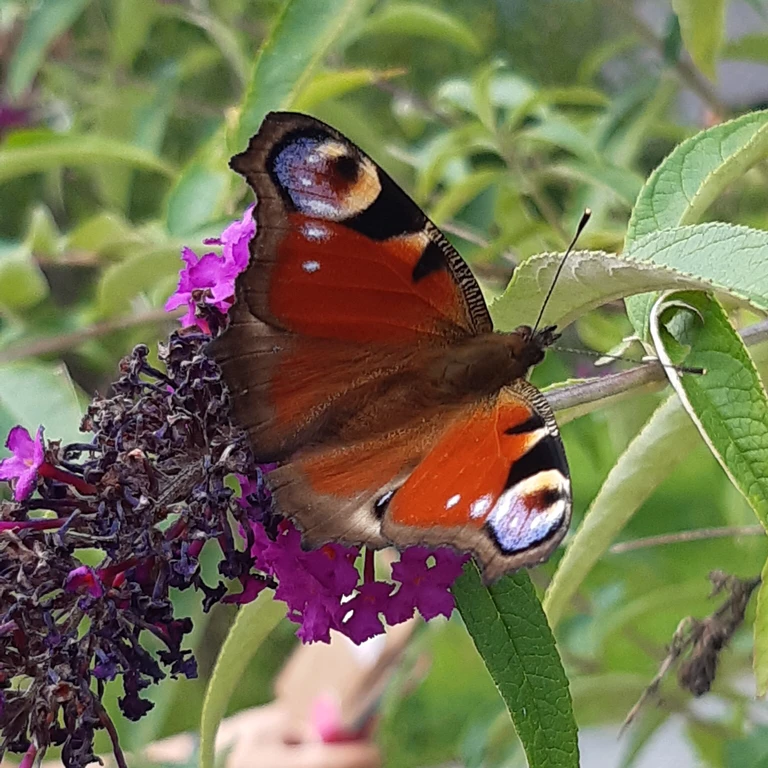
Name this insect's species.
Aglais io
